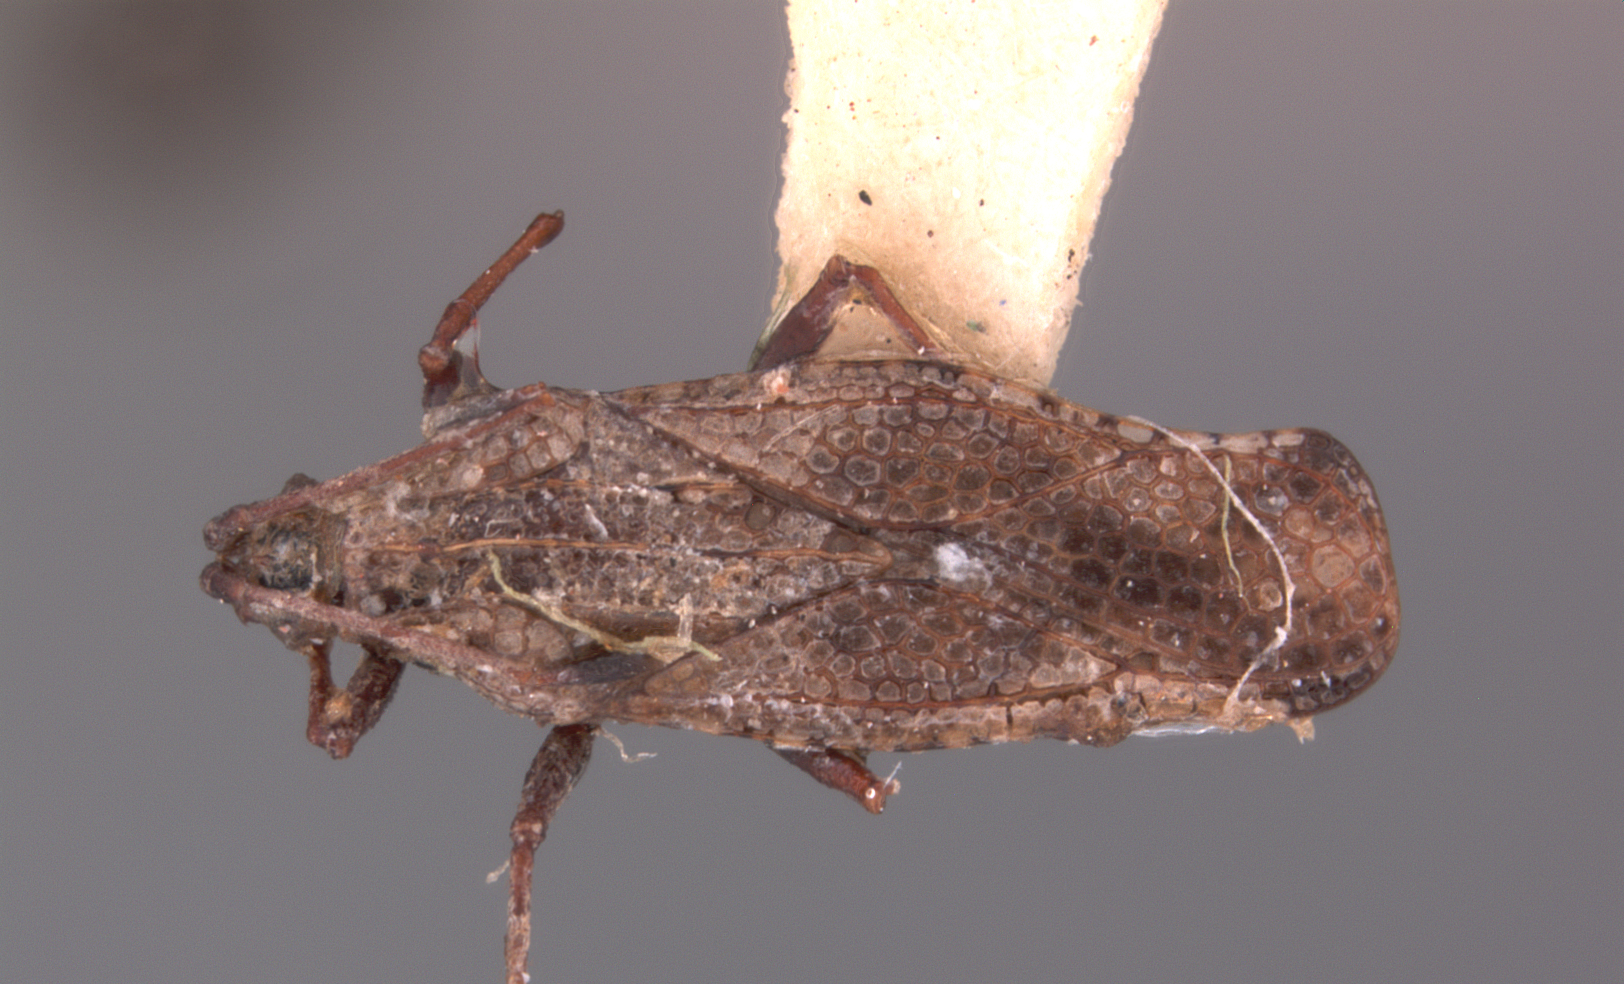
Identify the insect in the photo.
Cysteochila ablusa
